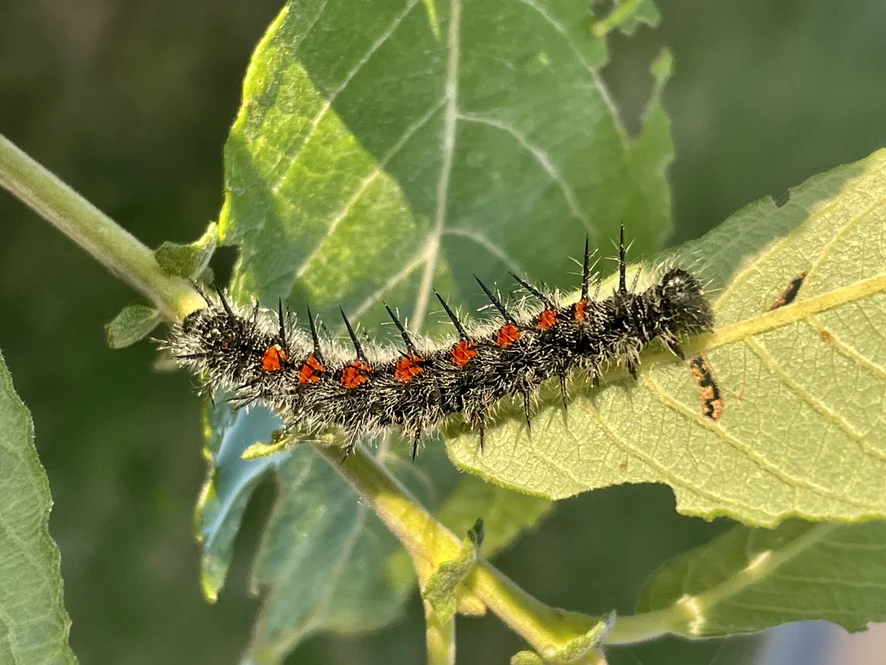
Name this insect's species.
Nymphalis antiopa
